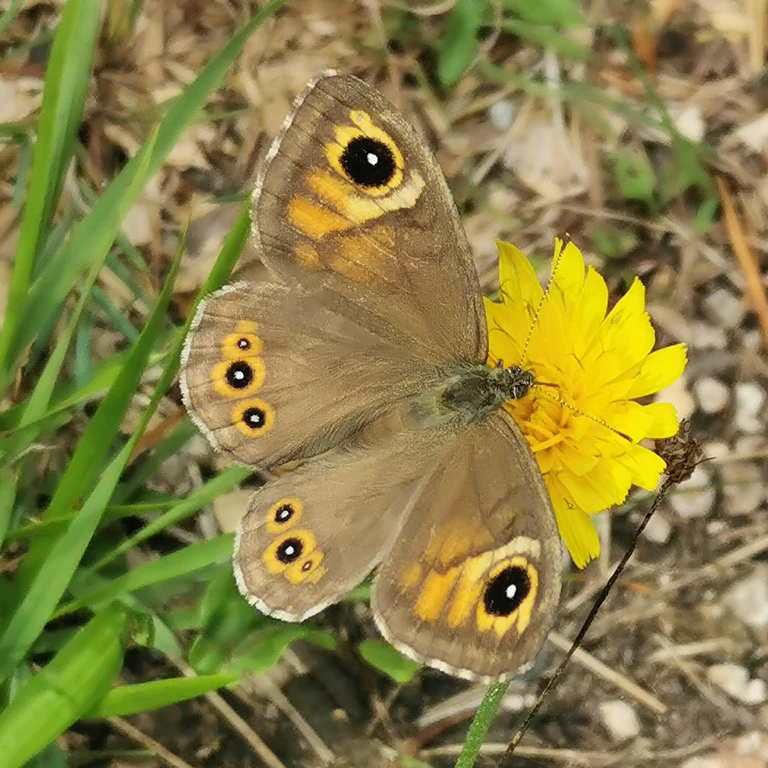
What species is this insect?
Lasiommata maera (also Pararge maera)
